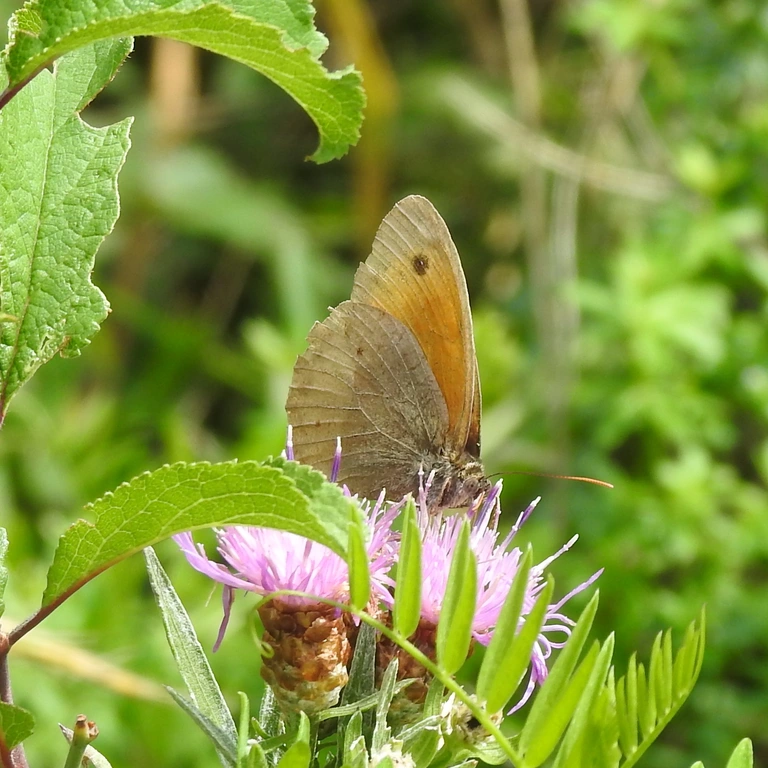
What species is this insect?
Maniola jurtina
